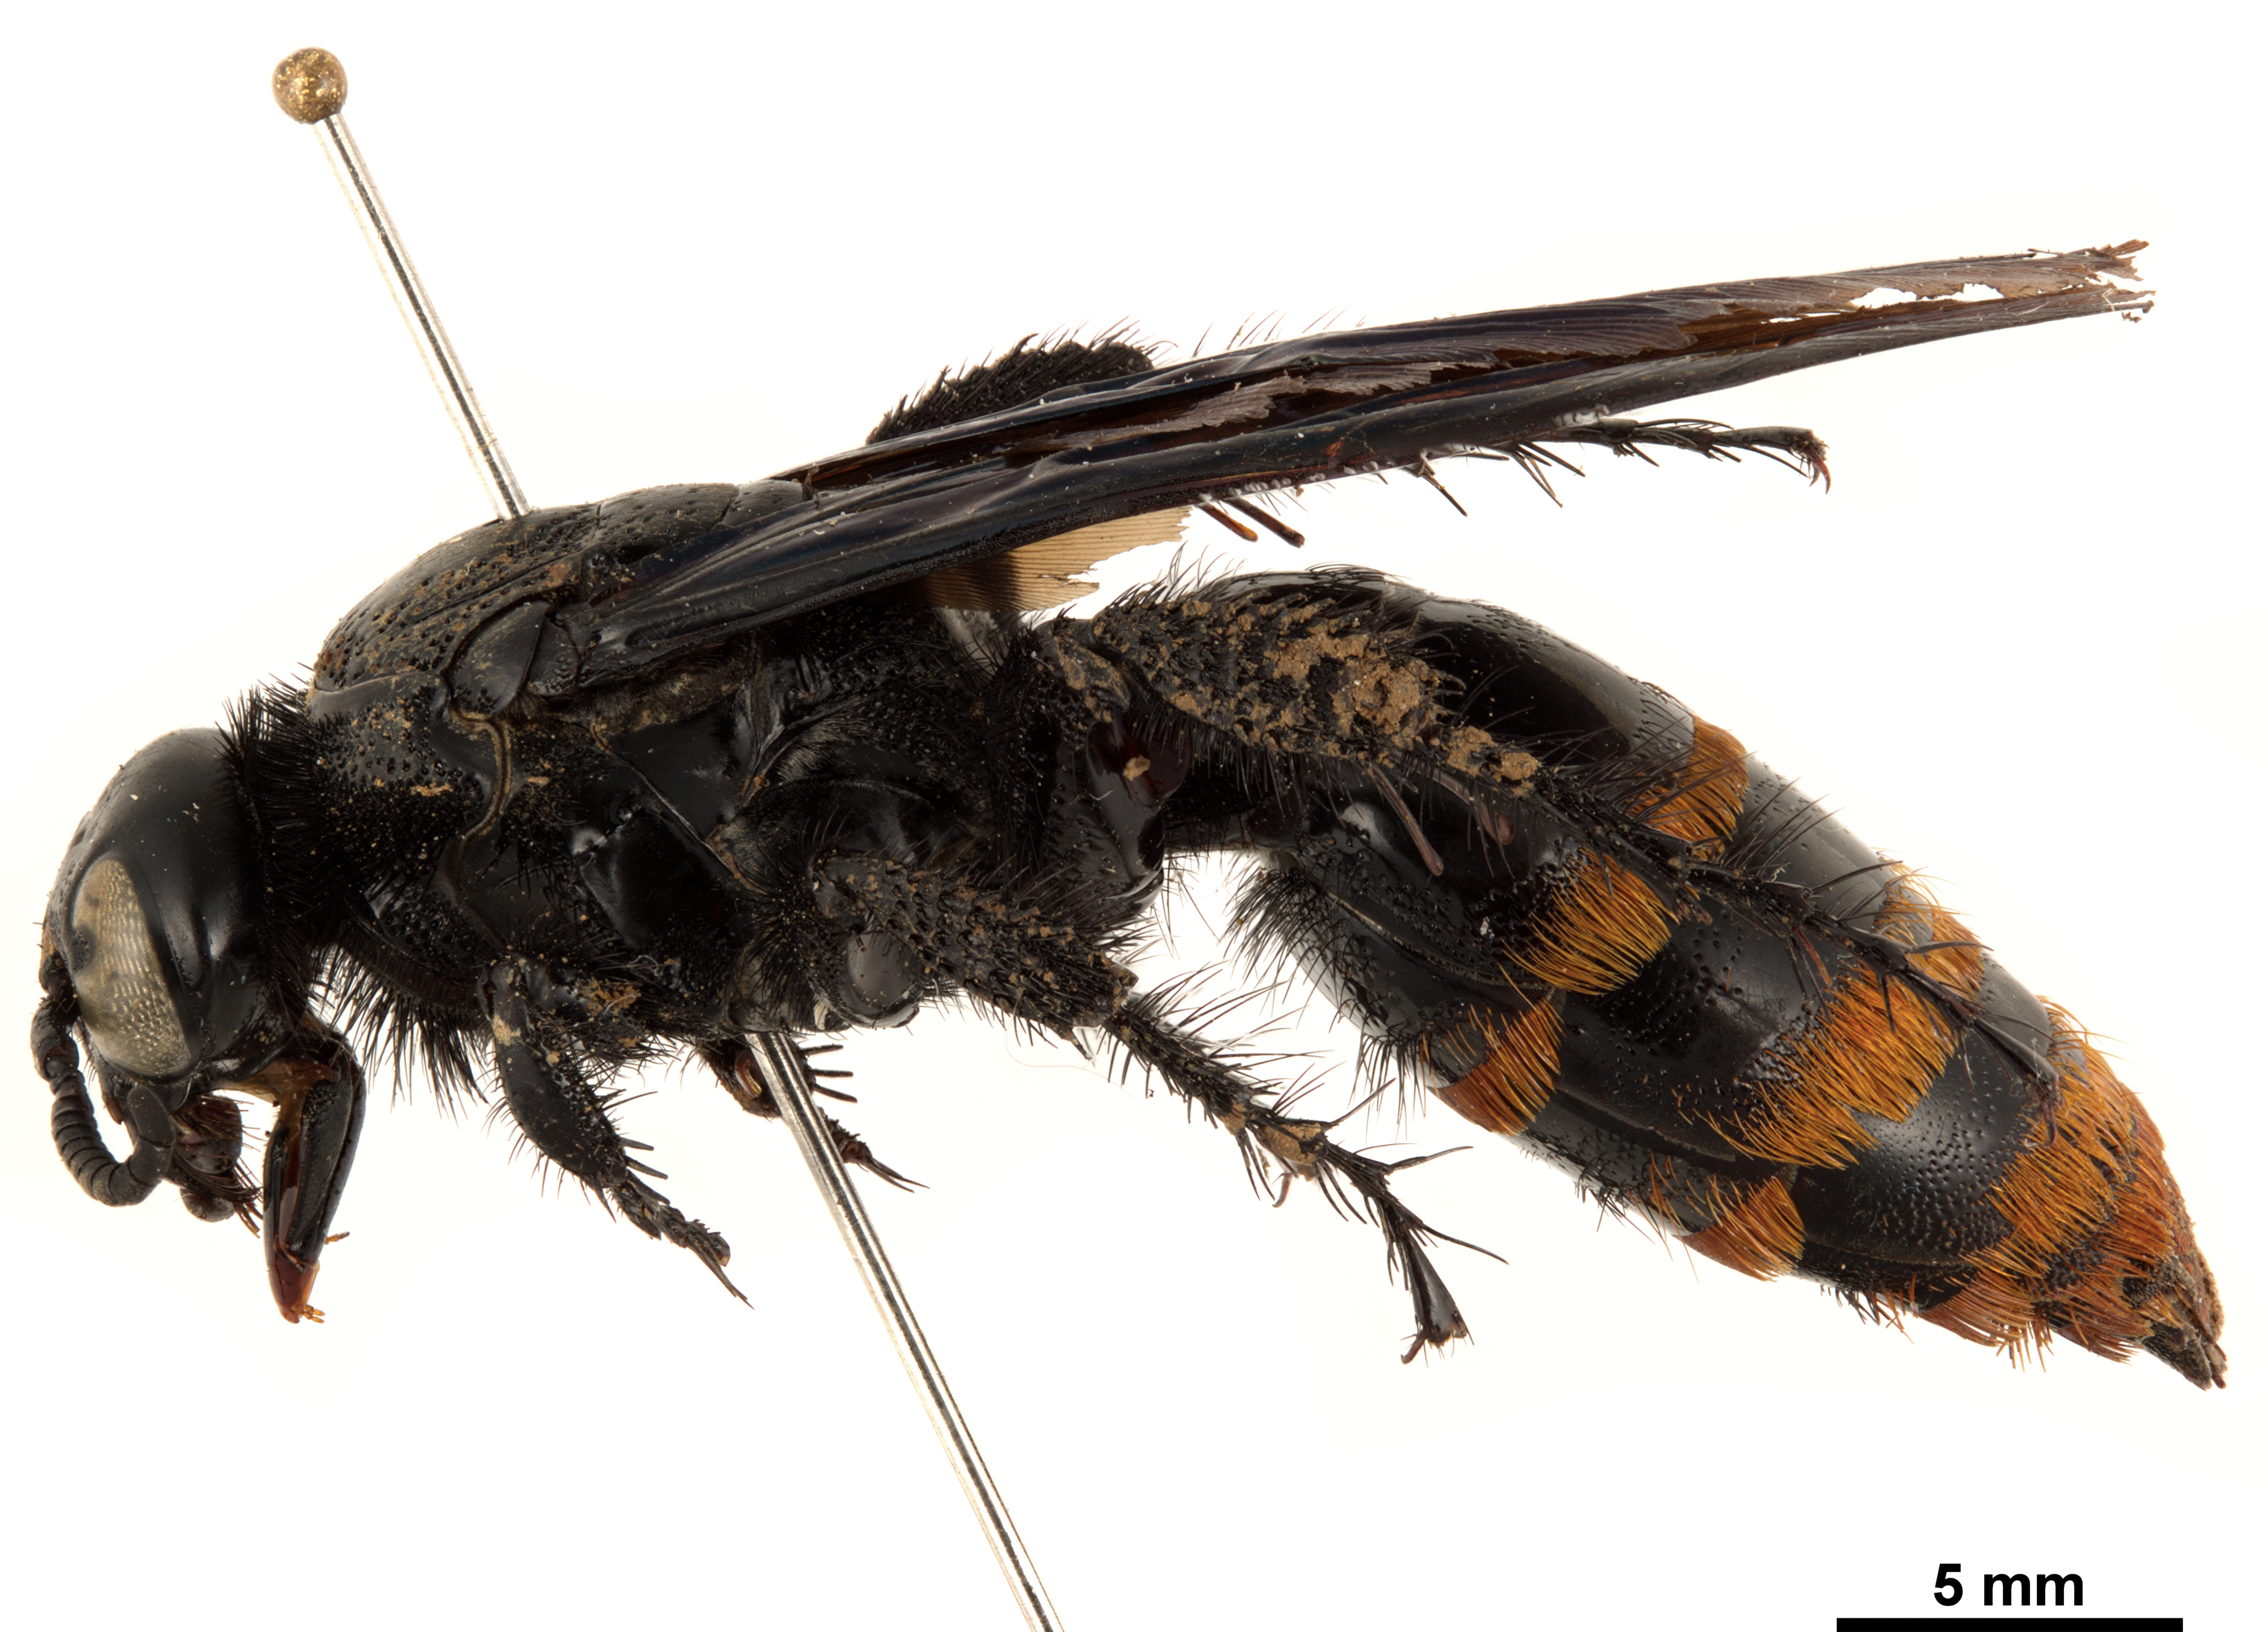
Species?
Colpacampsomeris indica
